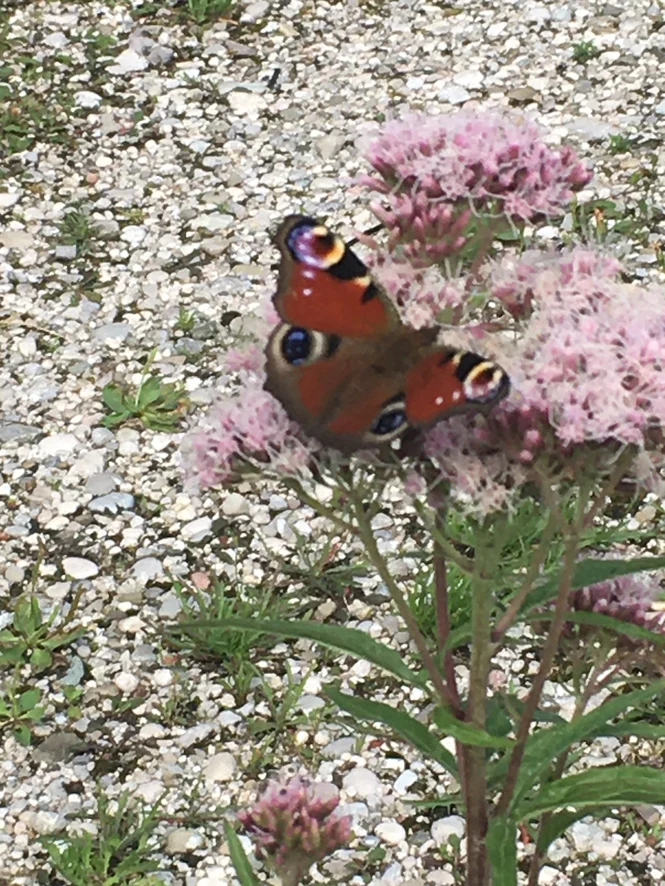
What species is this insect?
Aglais io
